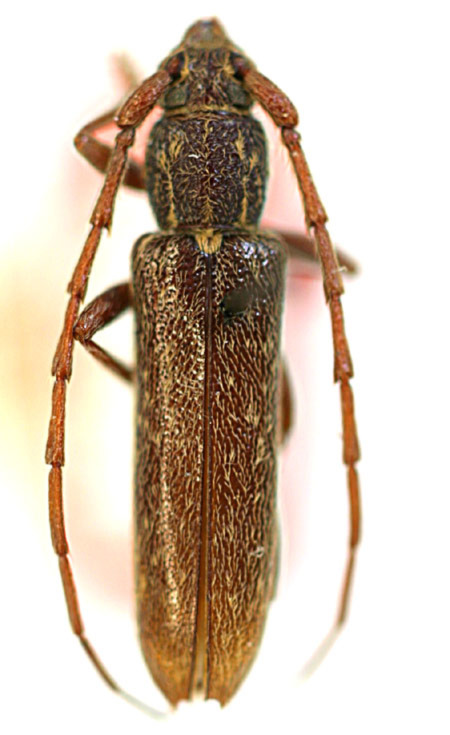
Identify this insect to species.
Hypermallus militaris (also Anelaphus villosus)
